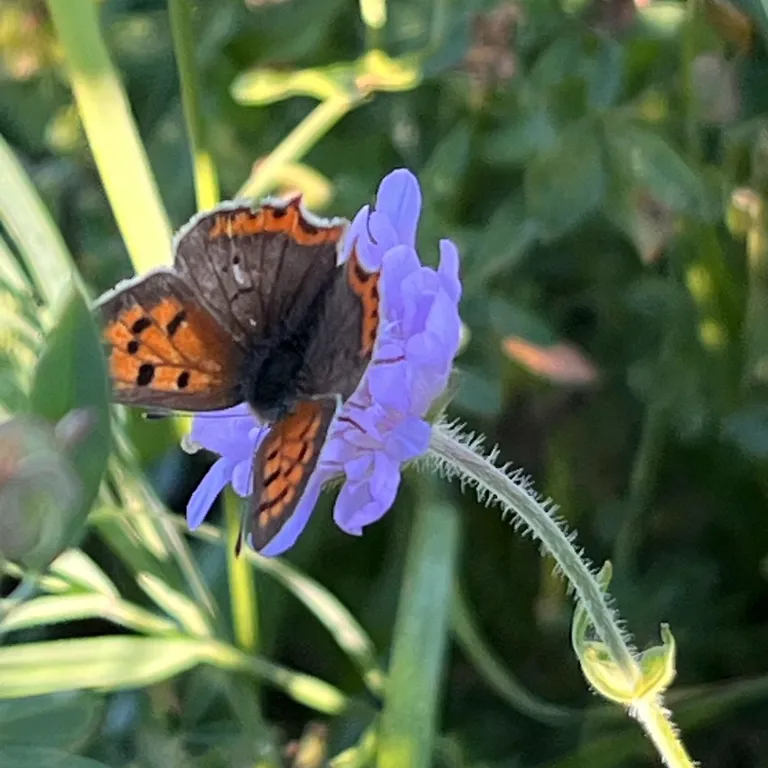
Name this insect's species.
Lycaena phlaeas
